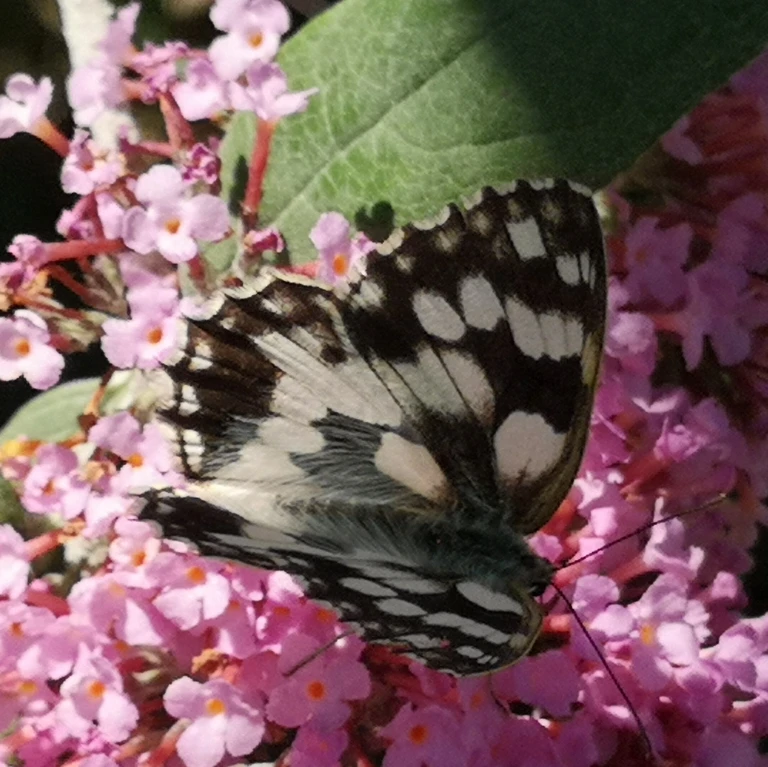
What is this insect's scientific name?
Melanargia galathea
